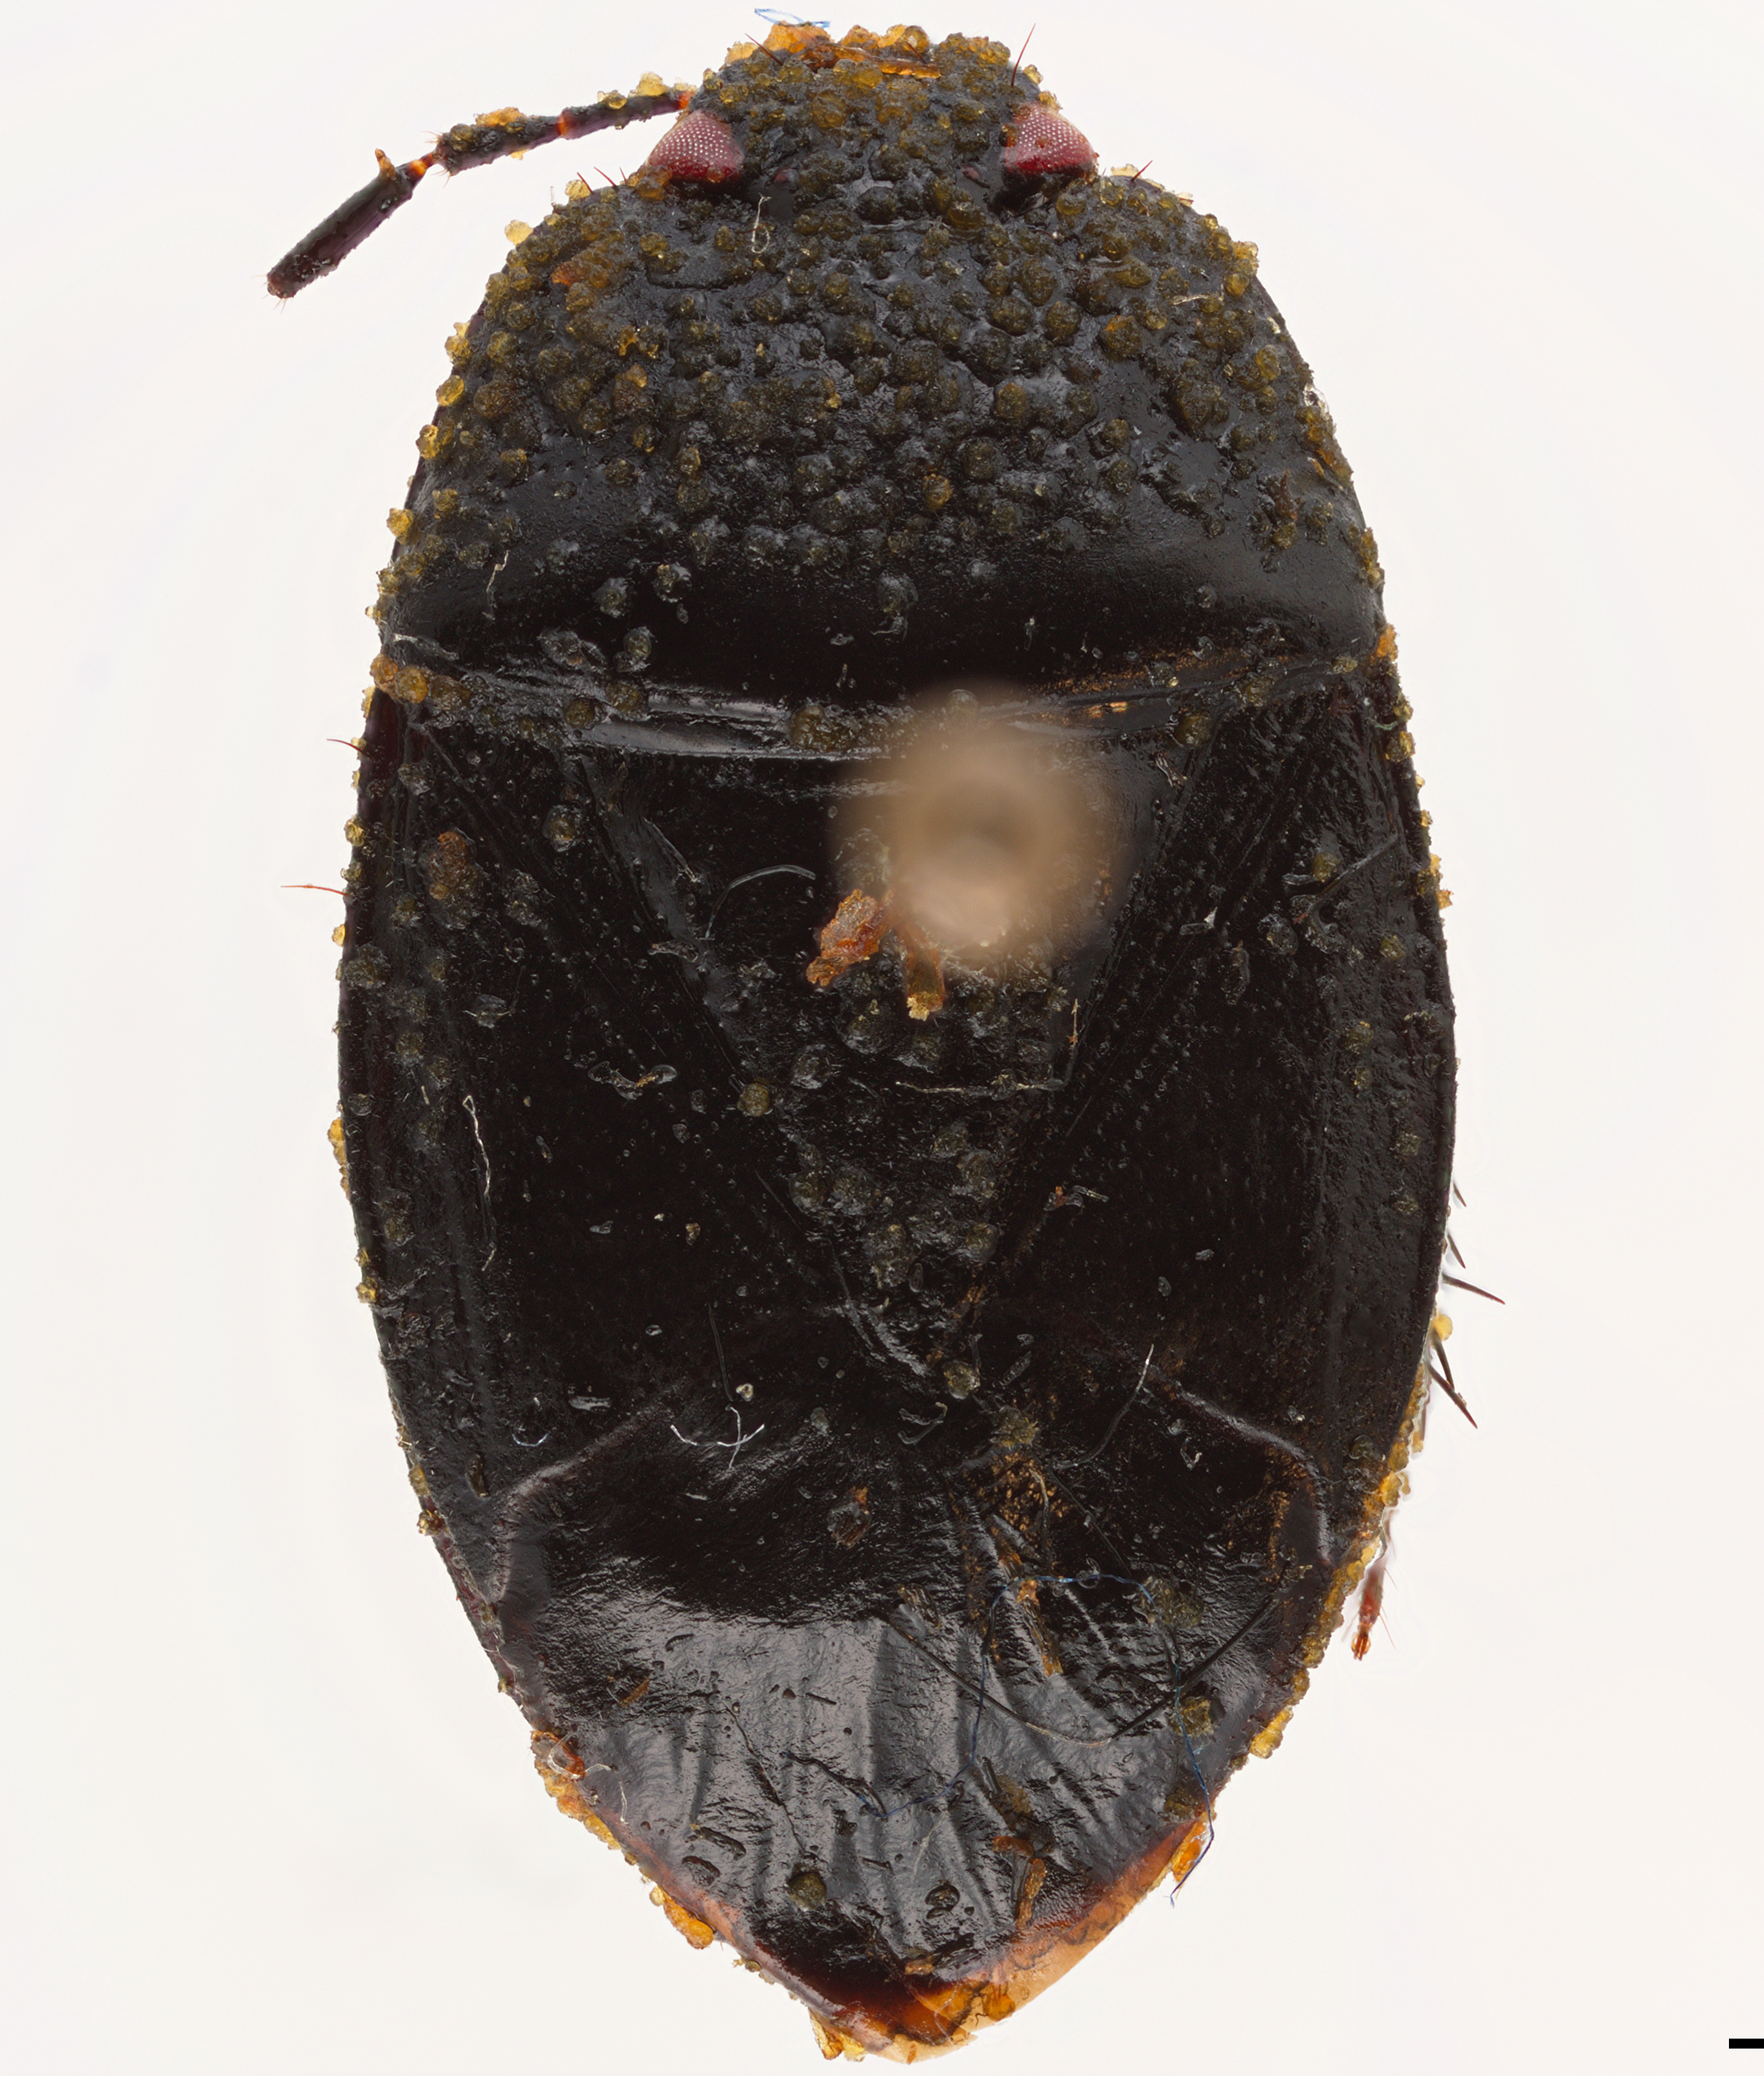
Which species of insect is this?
Ectinopus holomelas
